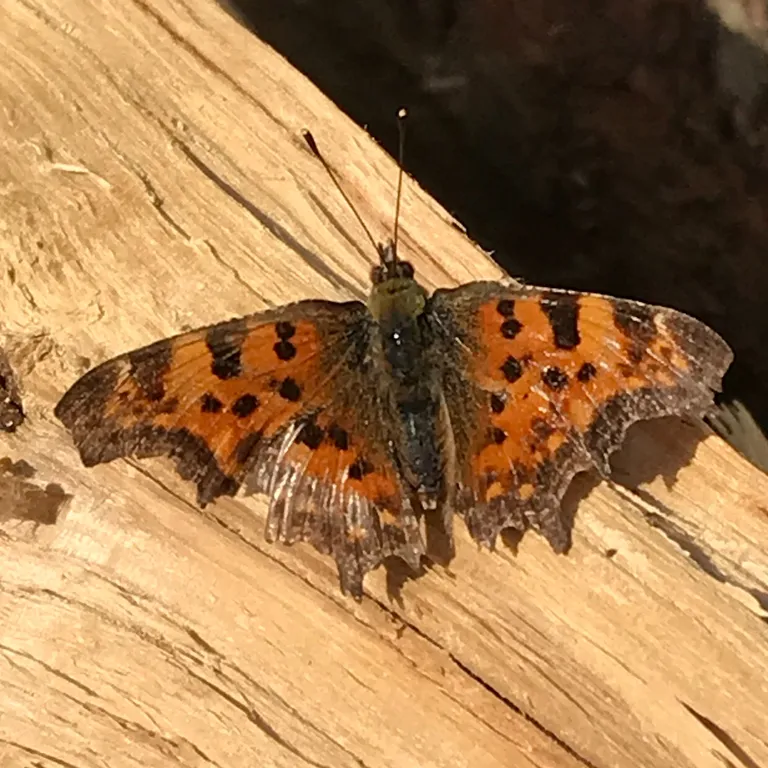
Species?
Polygonia c-album
